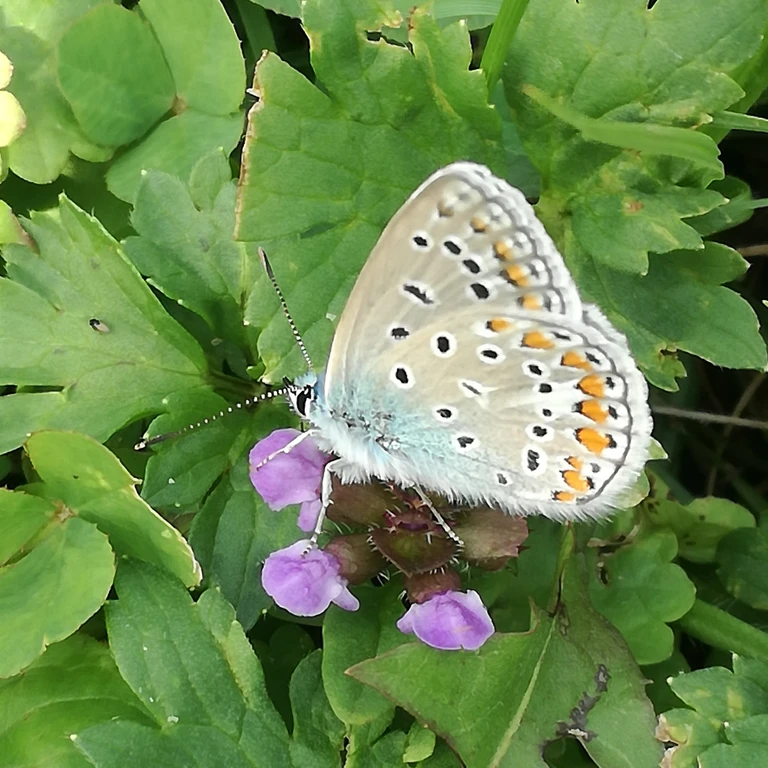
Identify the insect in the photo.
Polyommatus icarus
